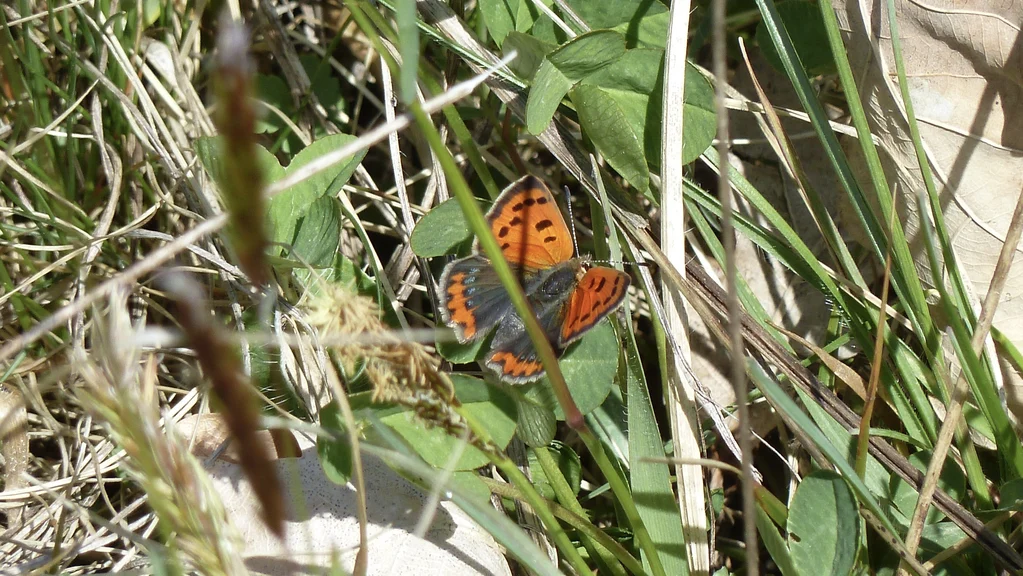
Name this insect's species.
Lycaena phlaeas
